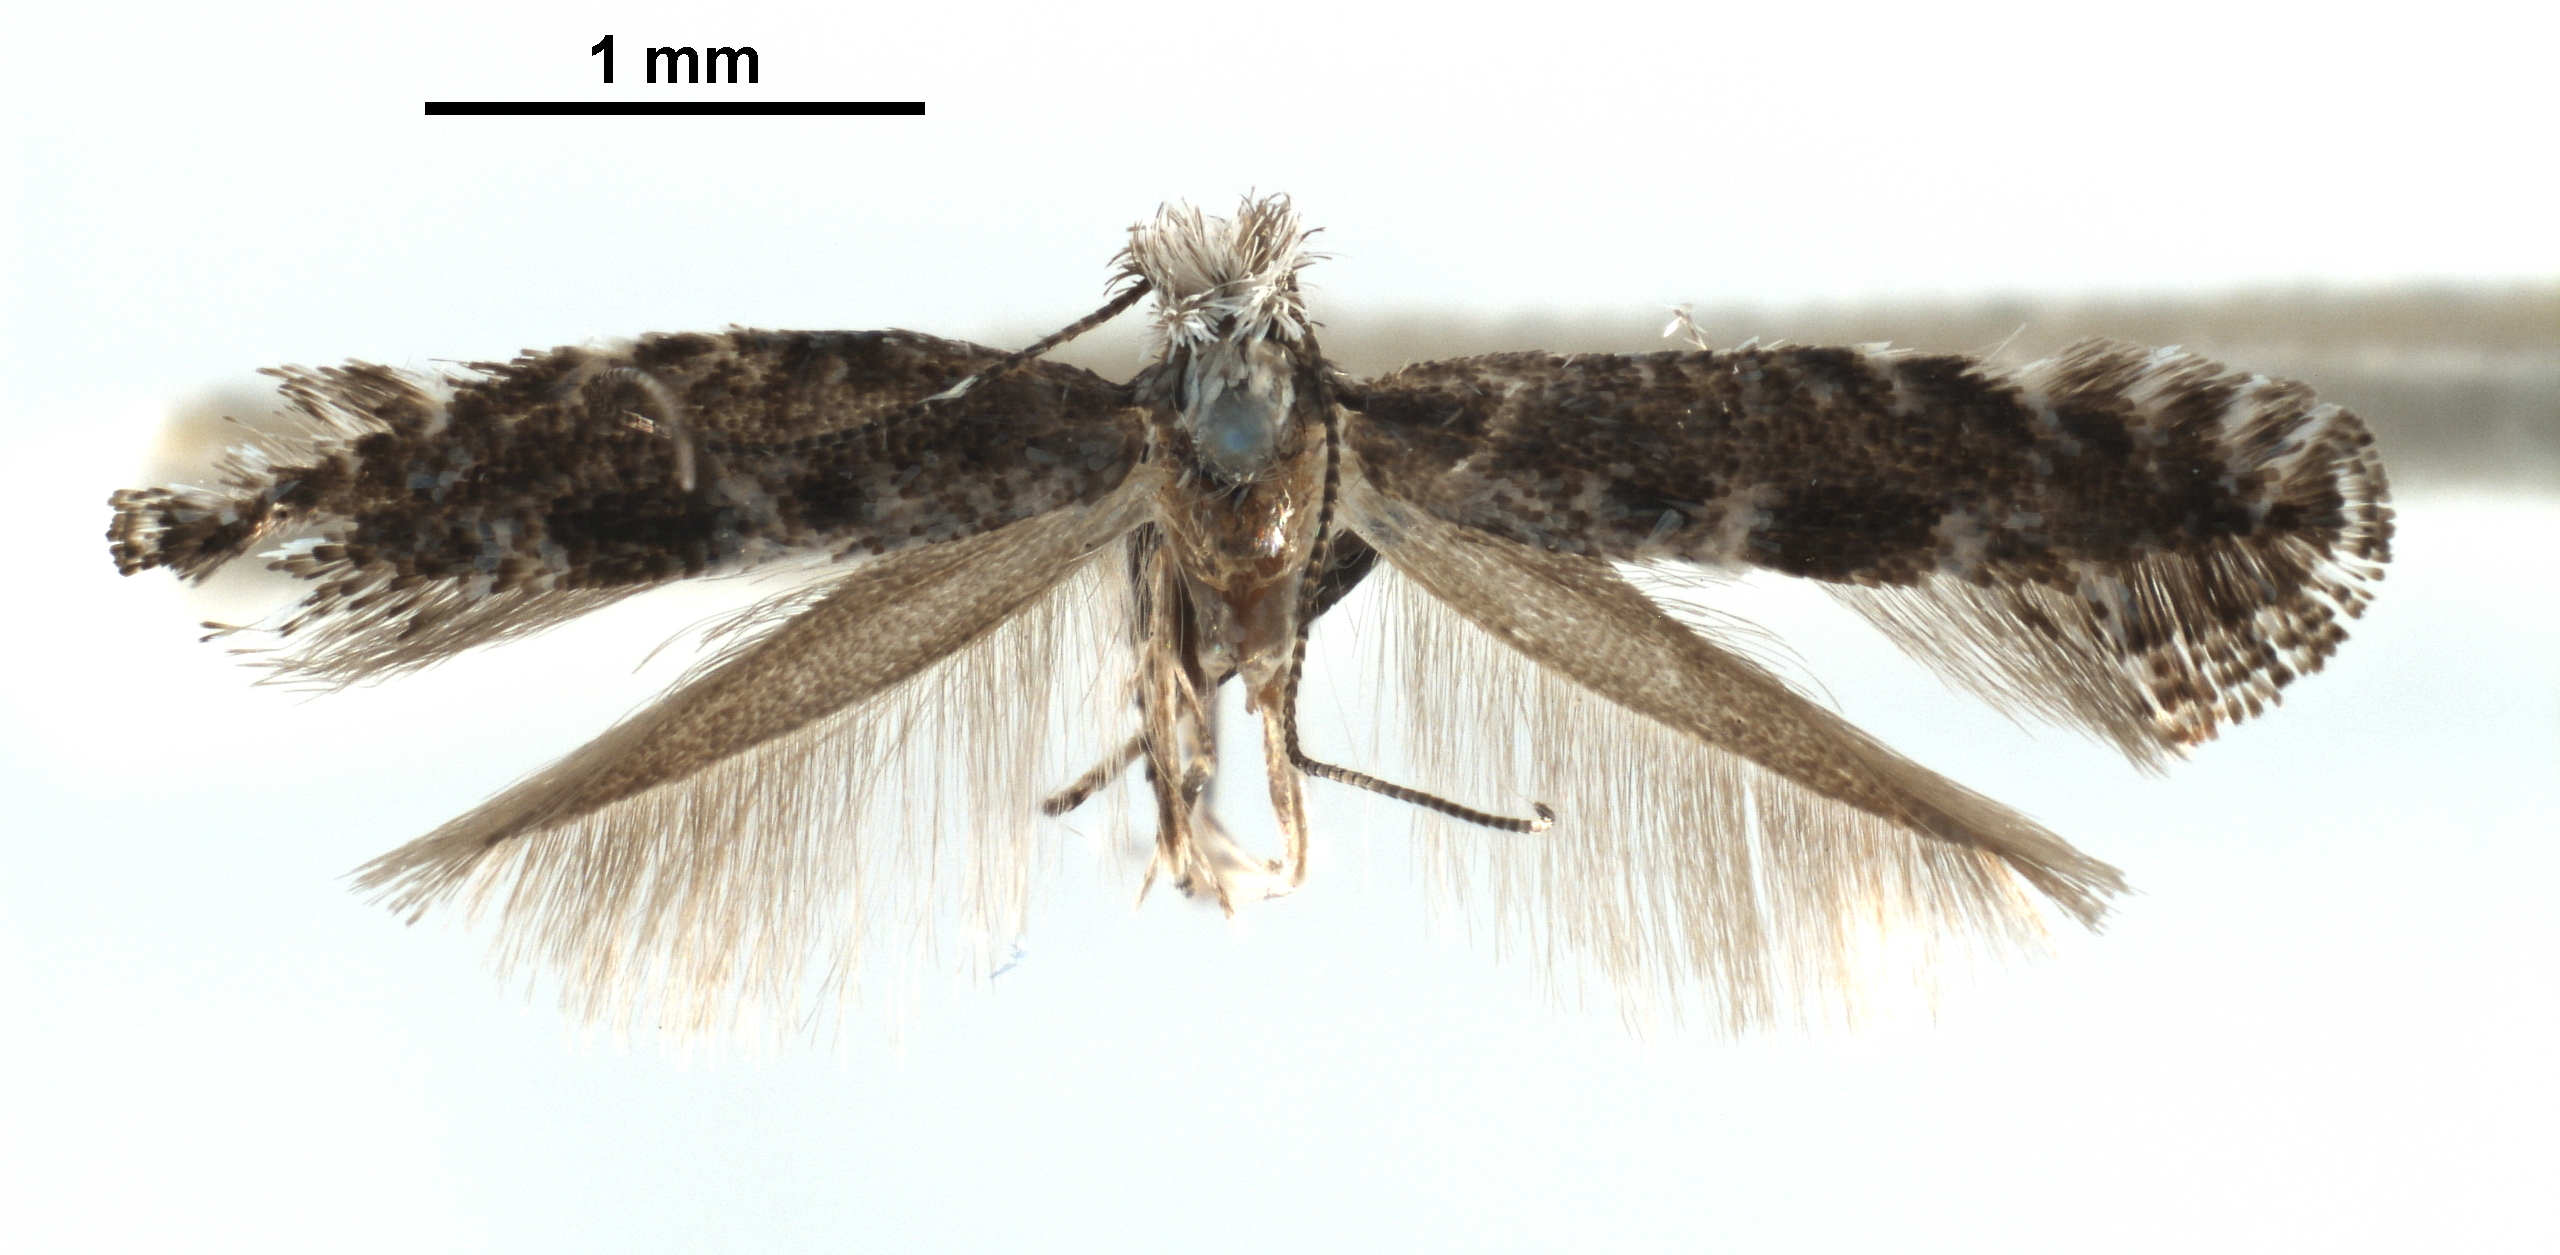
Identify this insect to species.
Parornix peregrinaella
